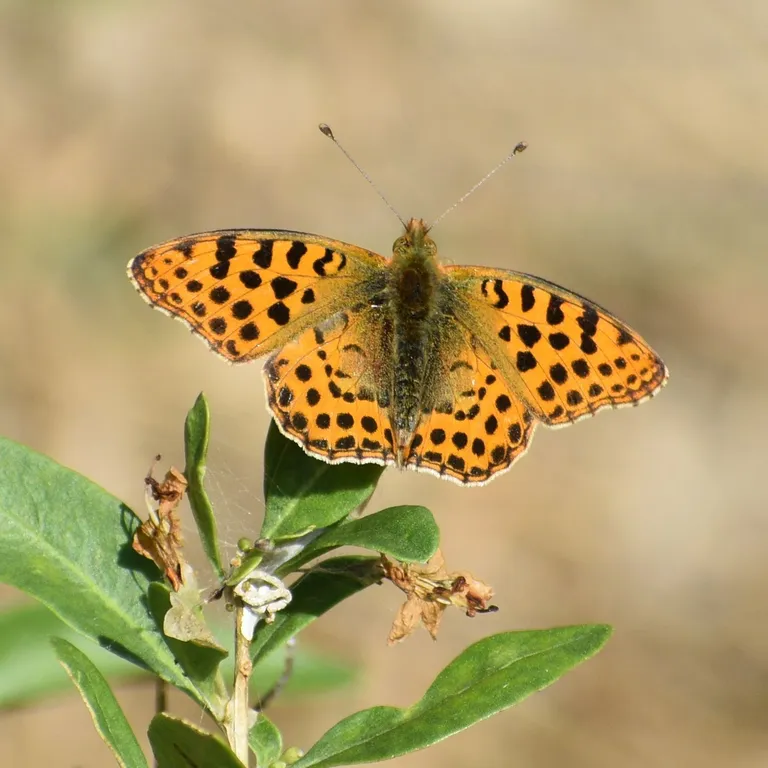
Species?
Issoria lathonia
